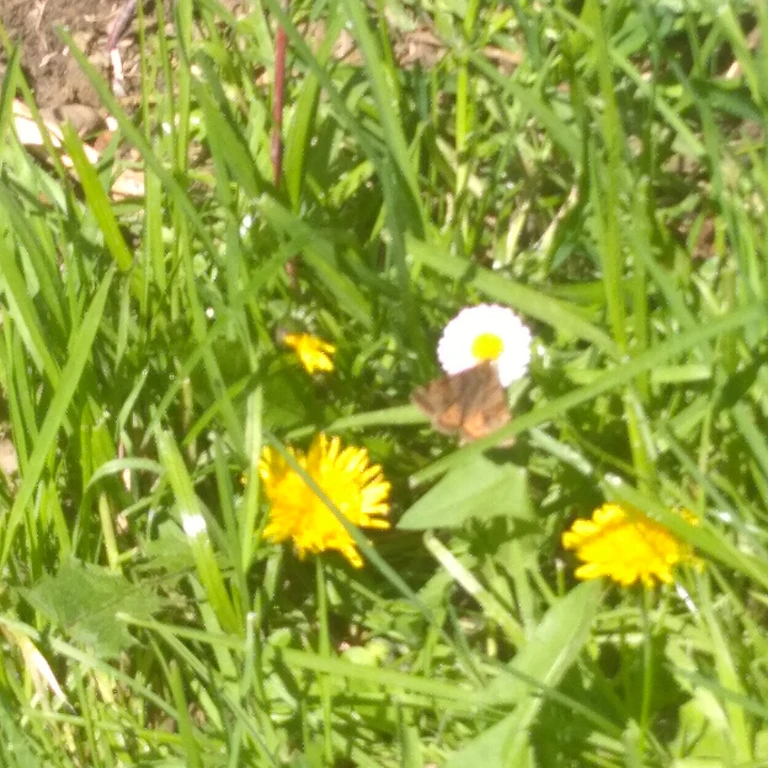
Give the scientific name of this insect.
Euclidia glyphica
